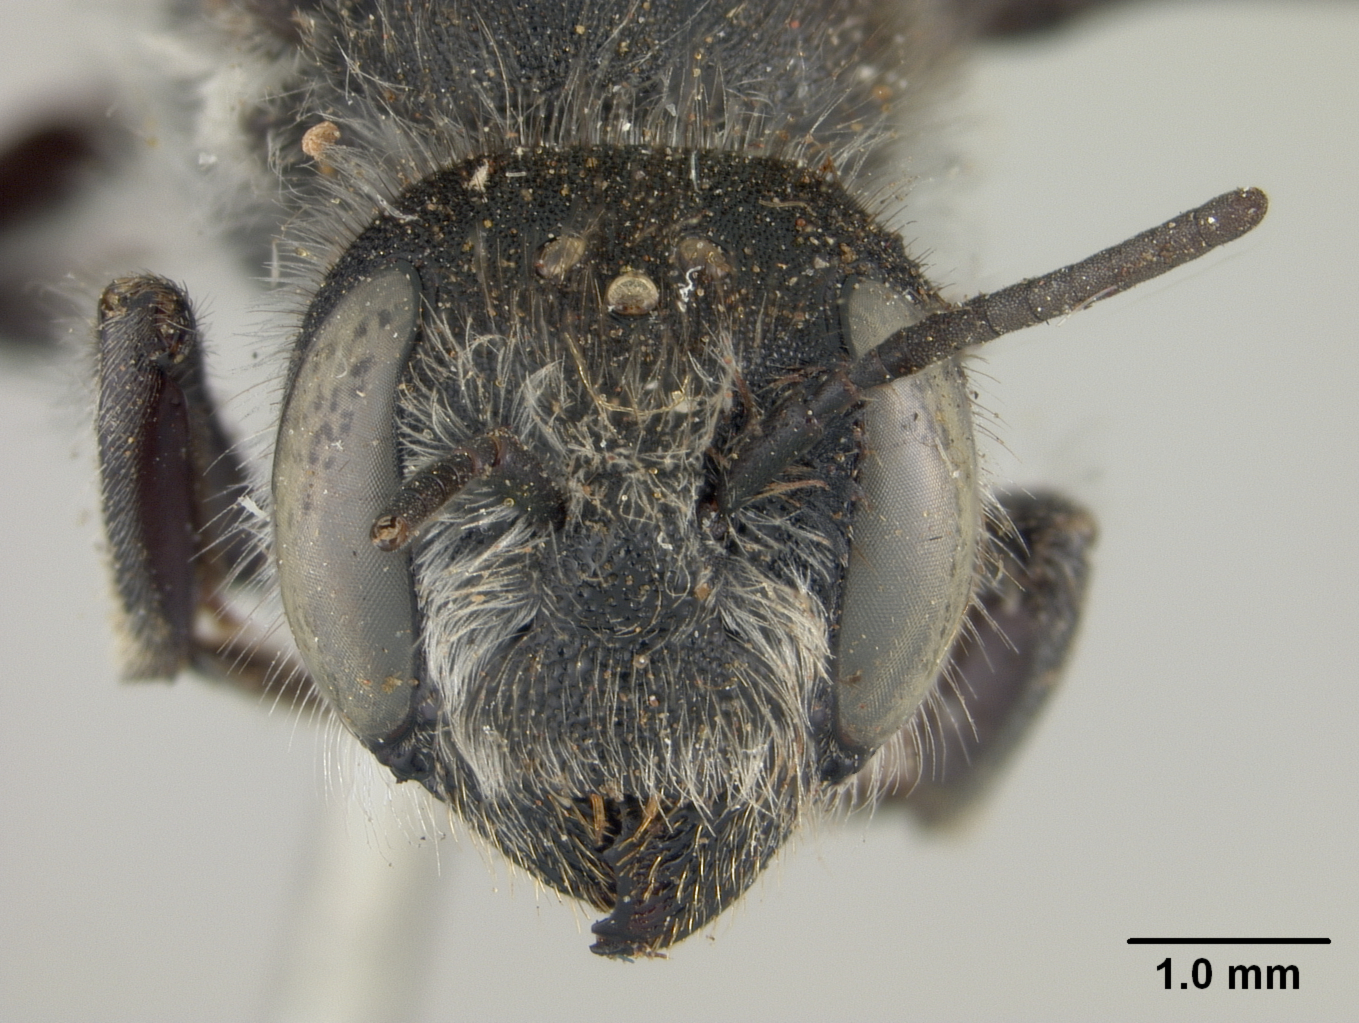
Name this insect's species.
Megachile heliophila
